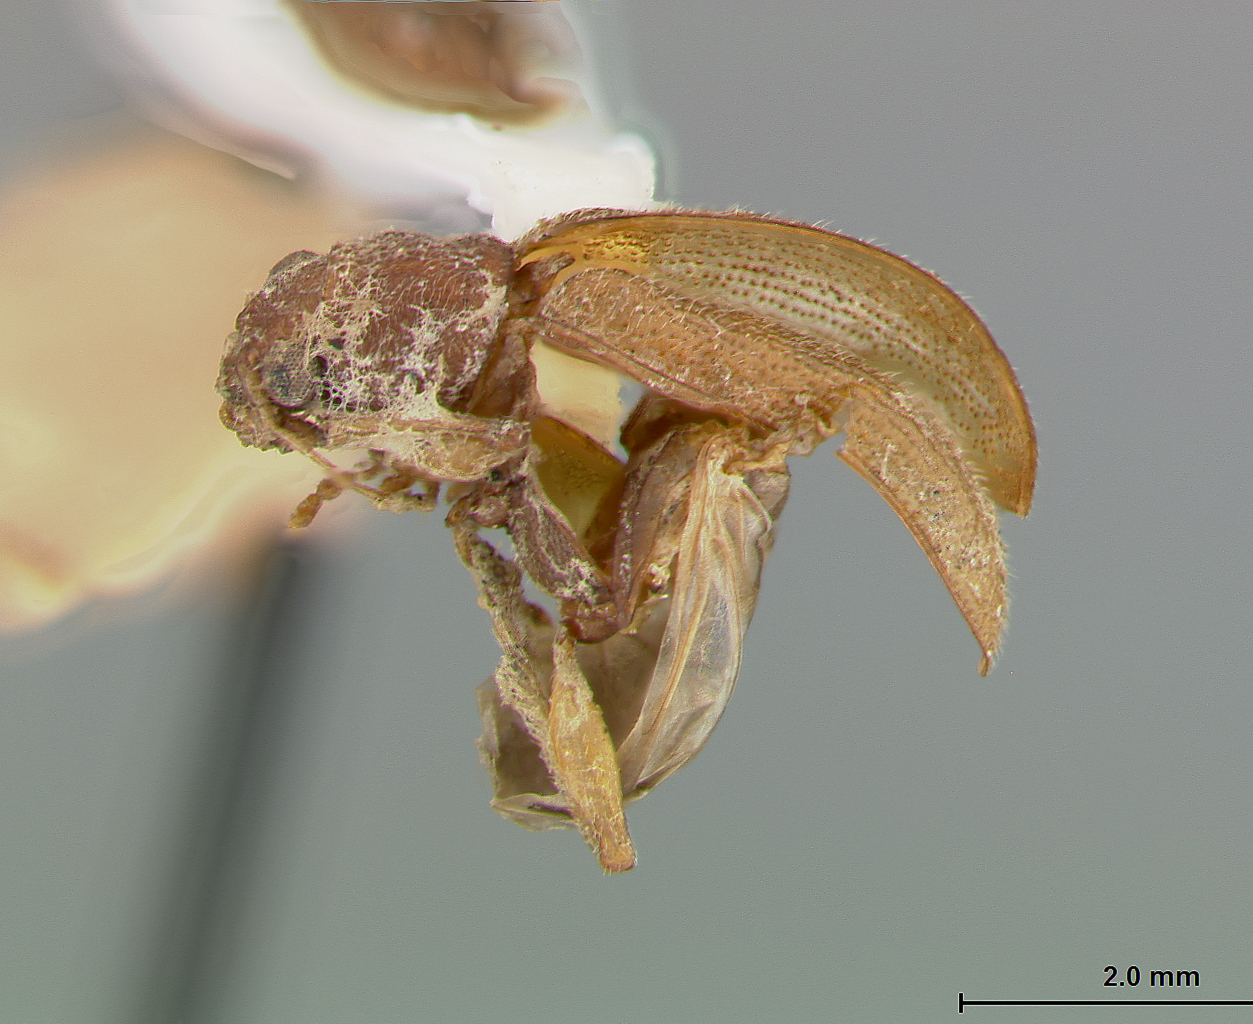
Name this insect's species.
Xanthonia stevensi
